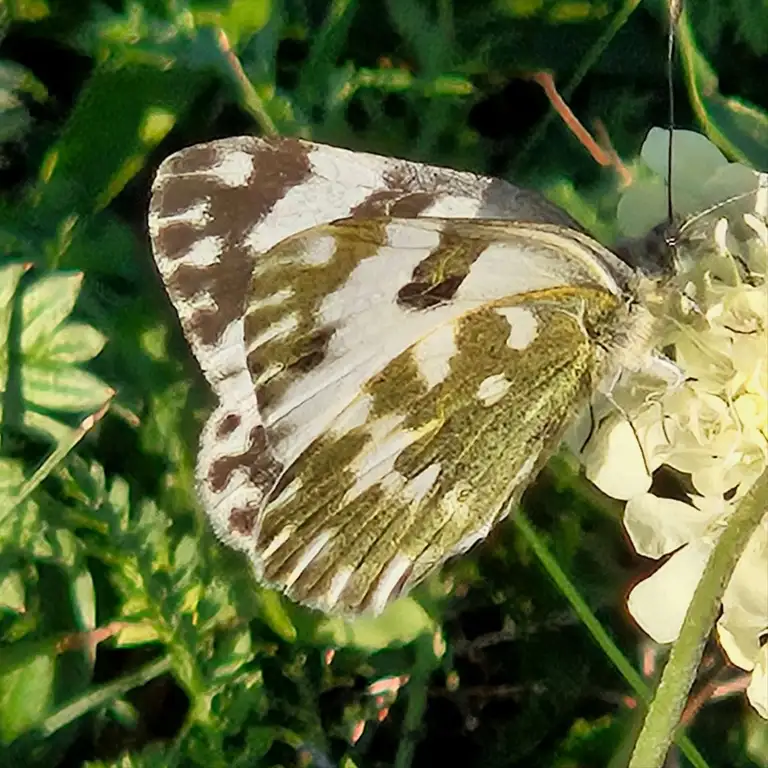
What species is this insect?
Pontia edusa
